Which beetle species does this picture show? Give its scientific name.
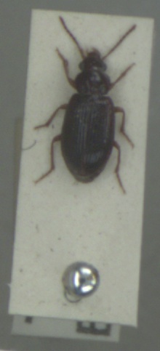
Bradycellus harpalinus
